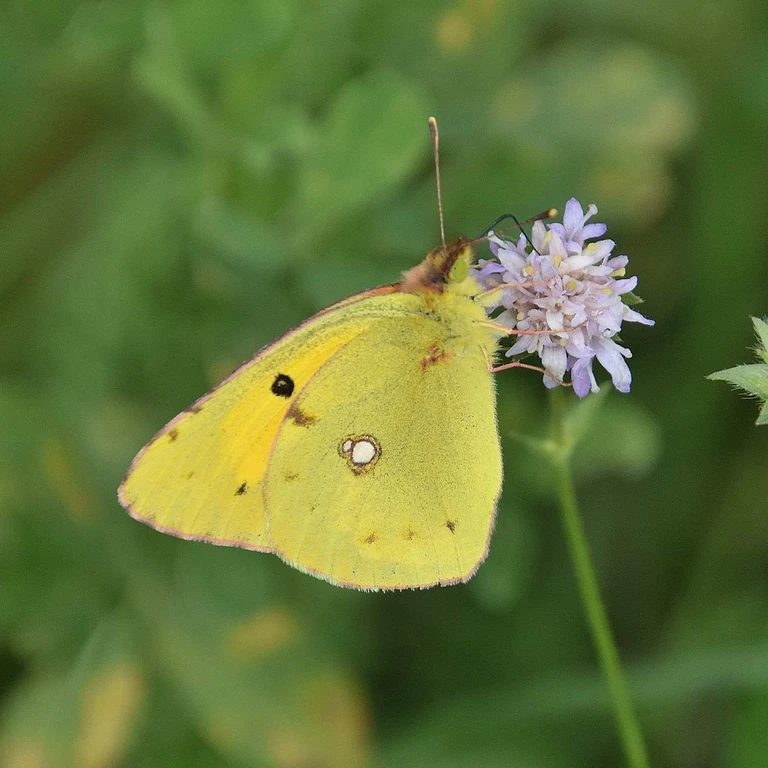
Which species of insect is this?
Colias croceus
